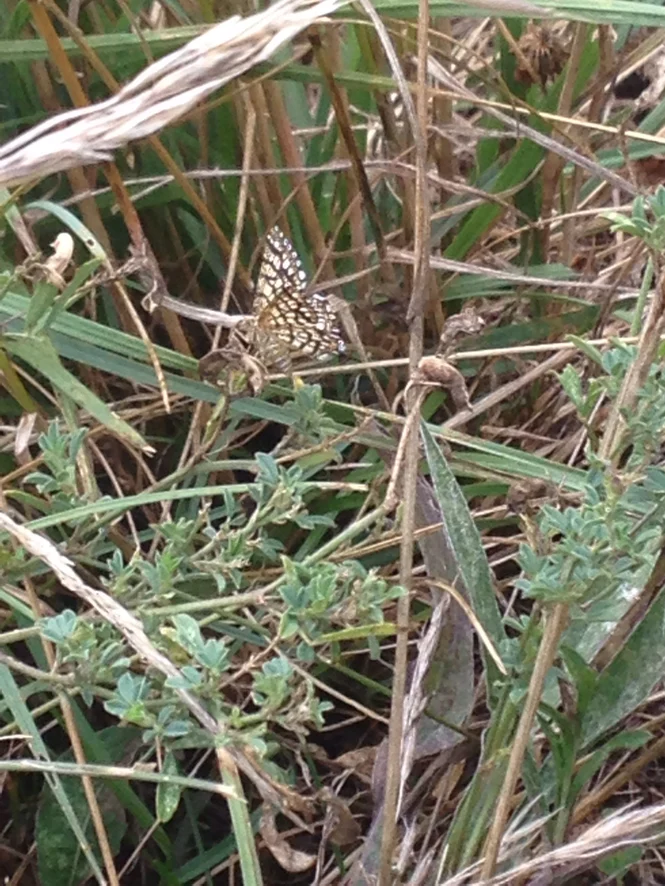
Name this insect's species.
Chiasmia clathrata
